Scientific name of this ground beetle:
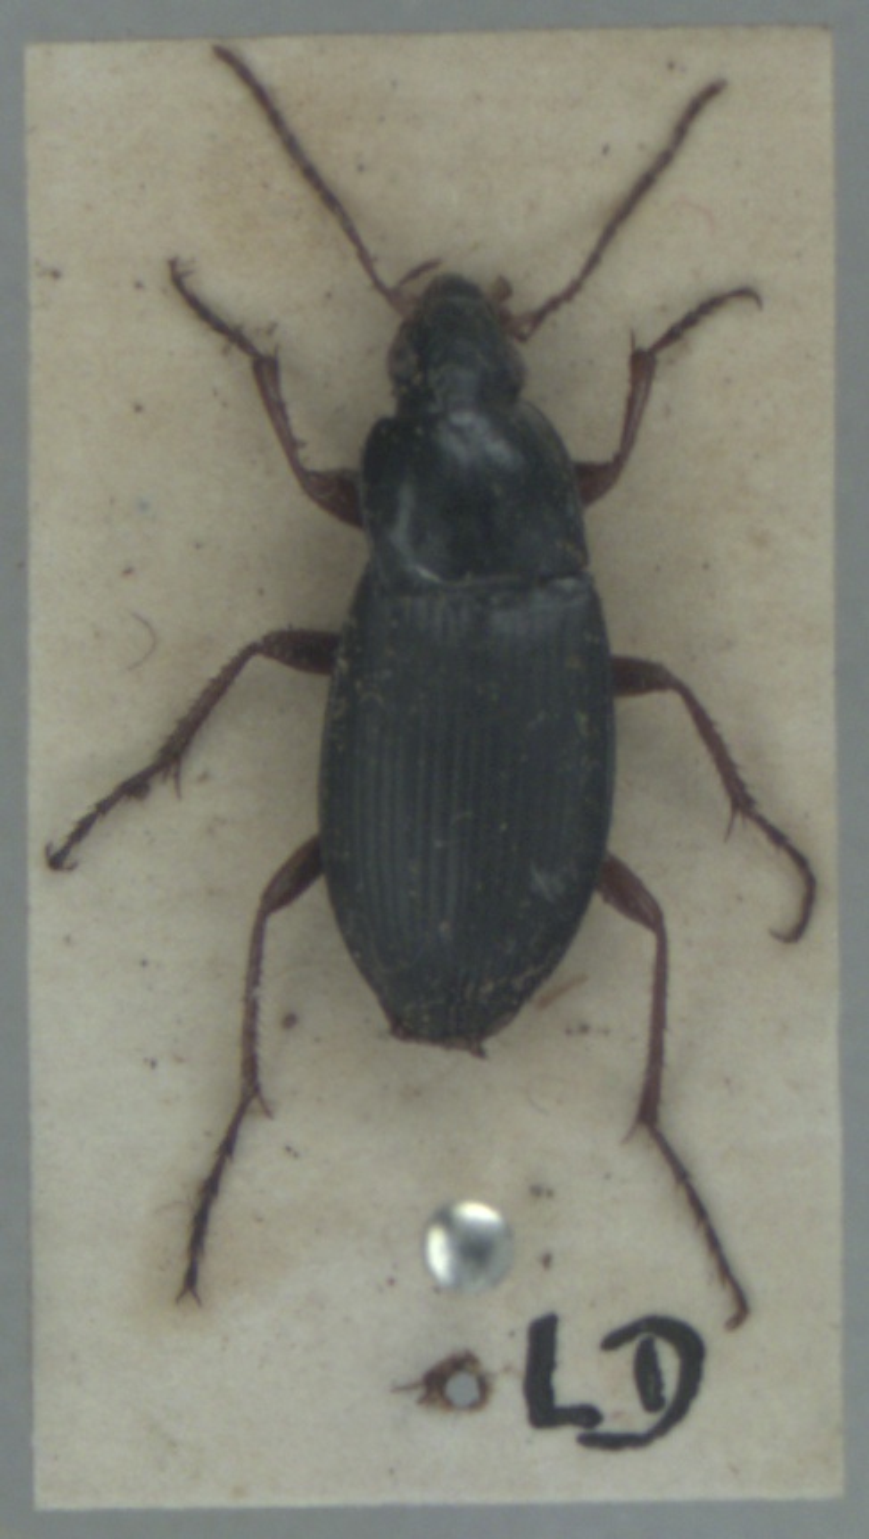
Calathus fuscipes
